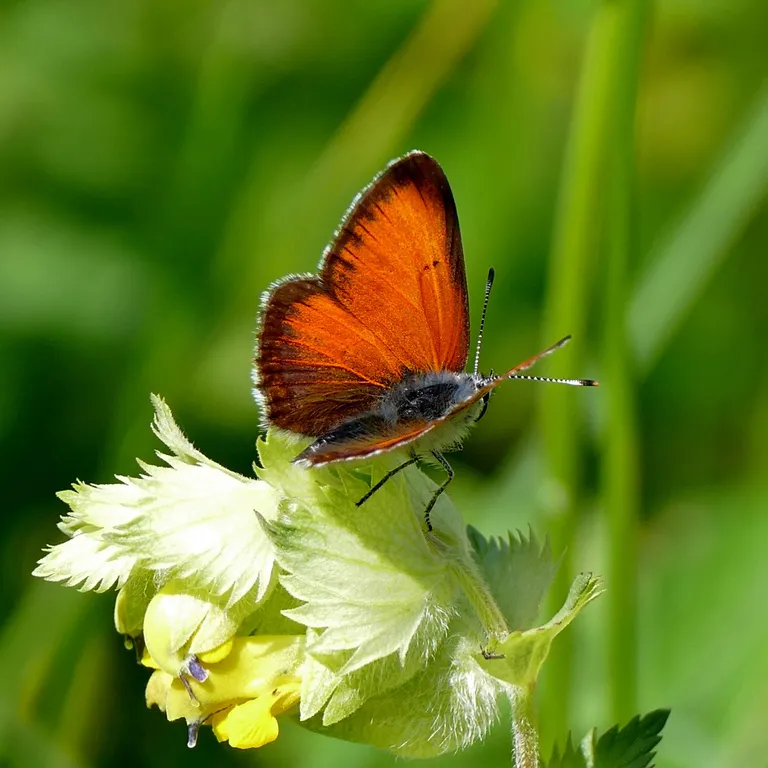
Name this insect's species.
Lycaena hippothoe (also Palaeochrysophanus hippothoe)
